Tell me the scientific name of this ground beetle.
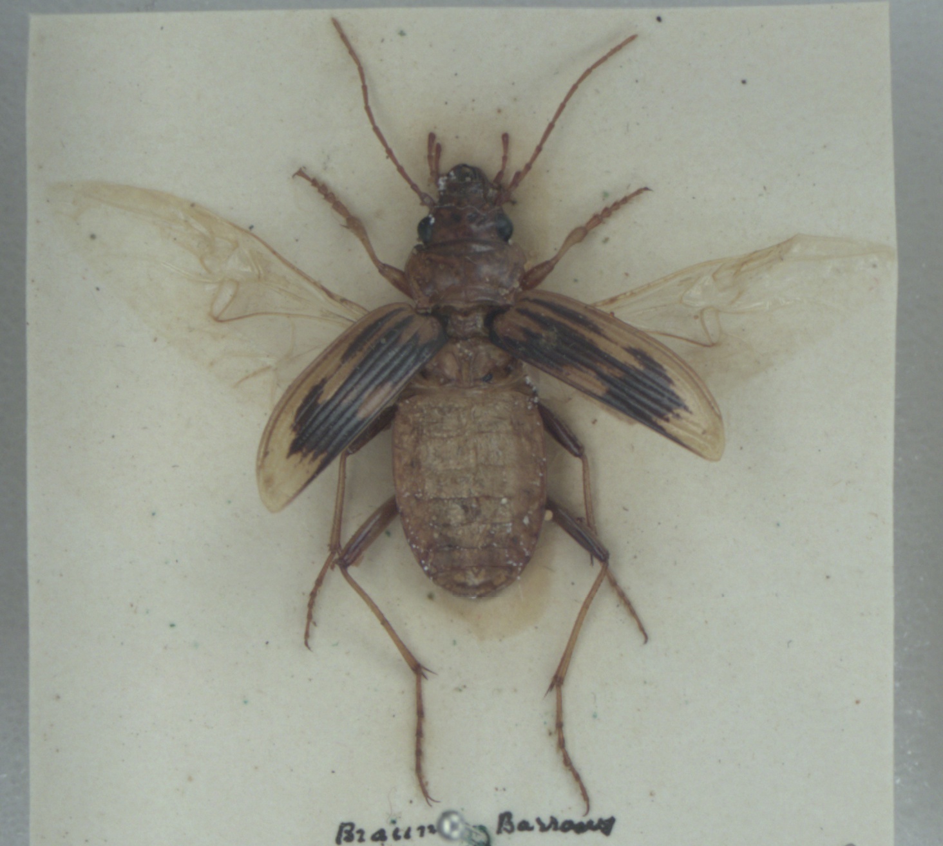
Nebria complanata
